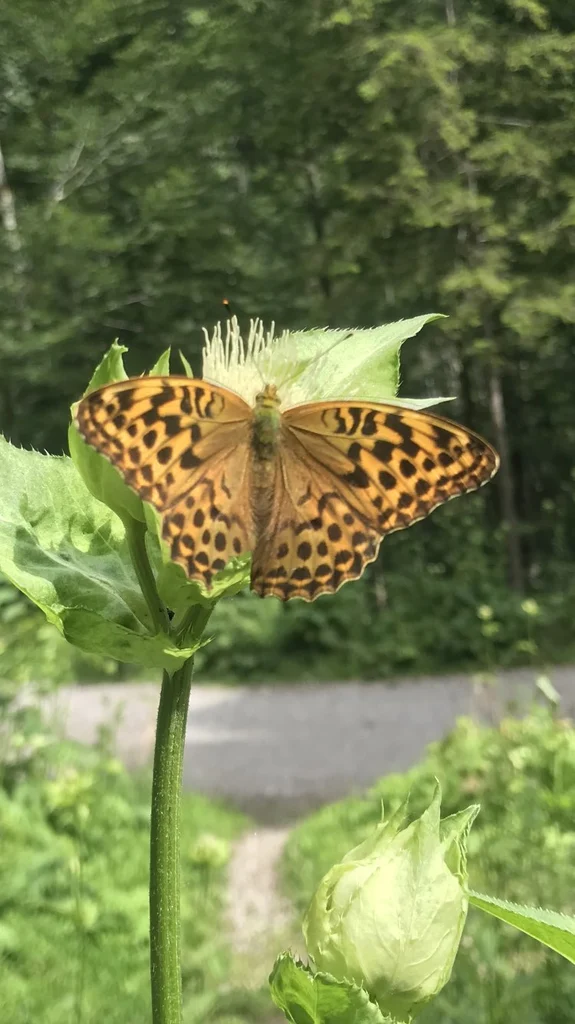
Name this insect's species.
Argynnis paphia
